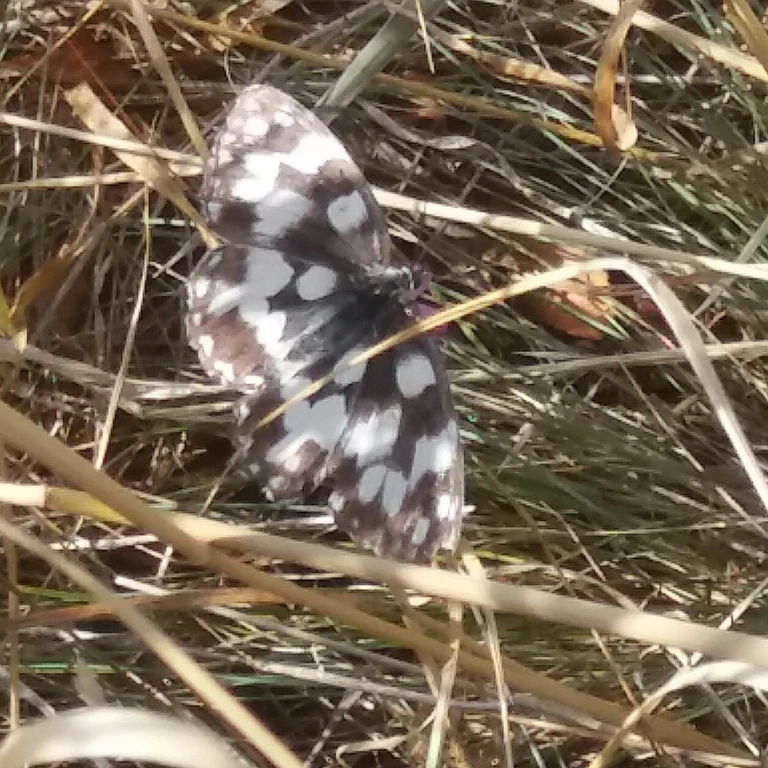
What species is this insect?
Melanargia galathea
